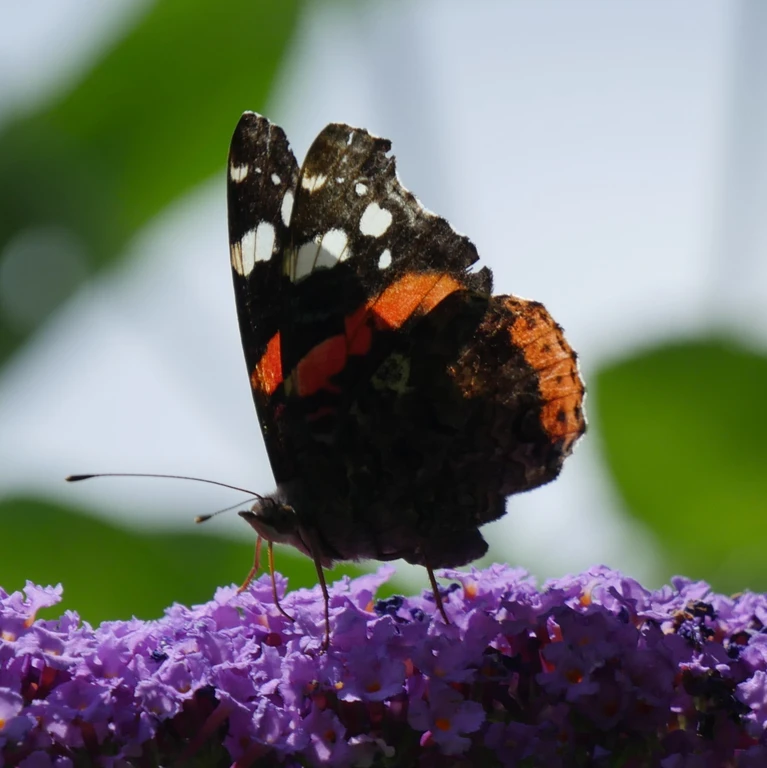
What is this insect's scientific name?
Vanessa atalanta
